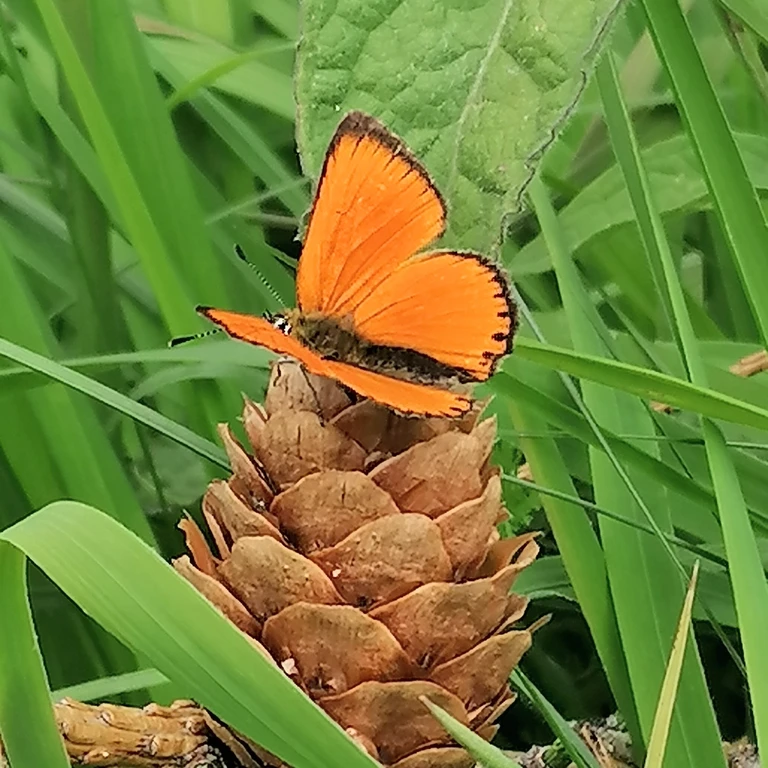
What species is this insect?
Lycaena virgaureae
